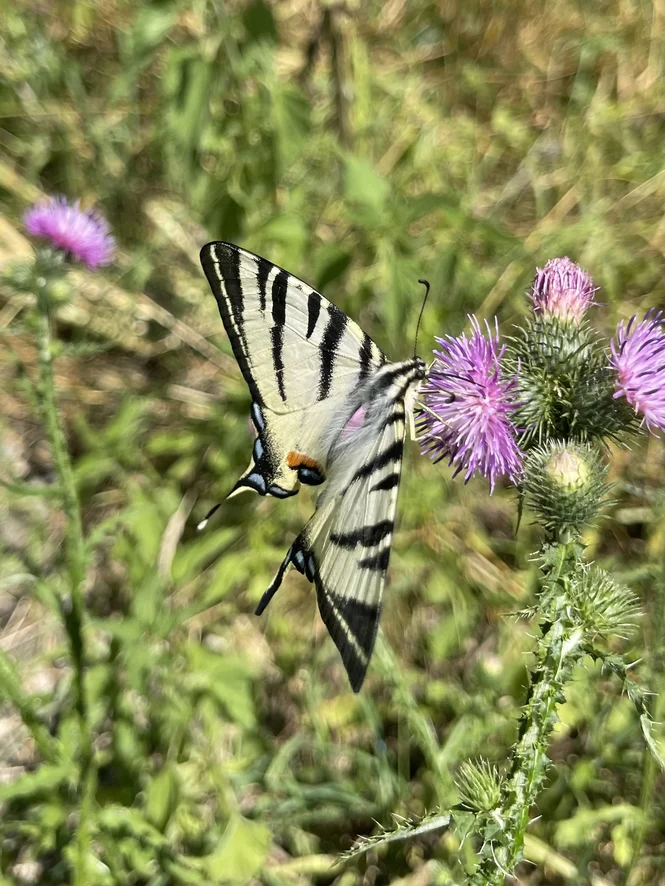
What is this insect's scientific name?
Iphiclides podalirius
